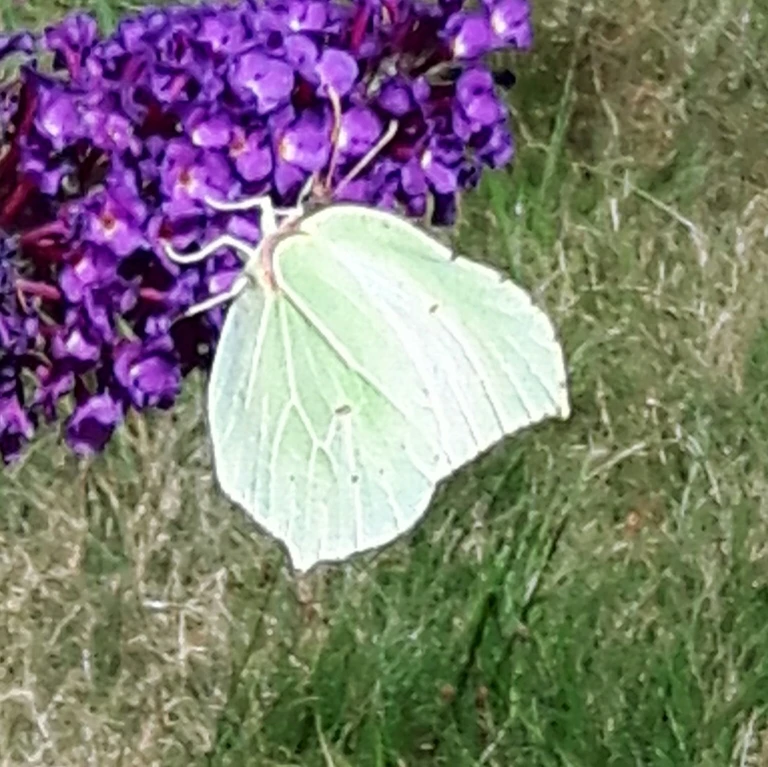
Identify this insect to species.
Gonepteryx rhamni
